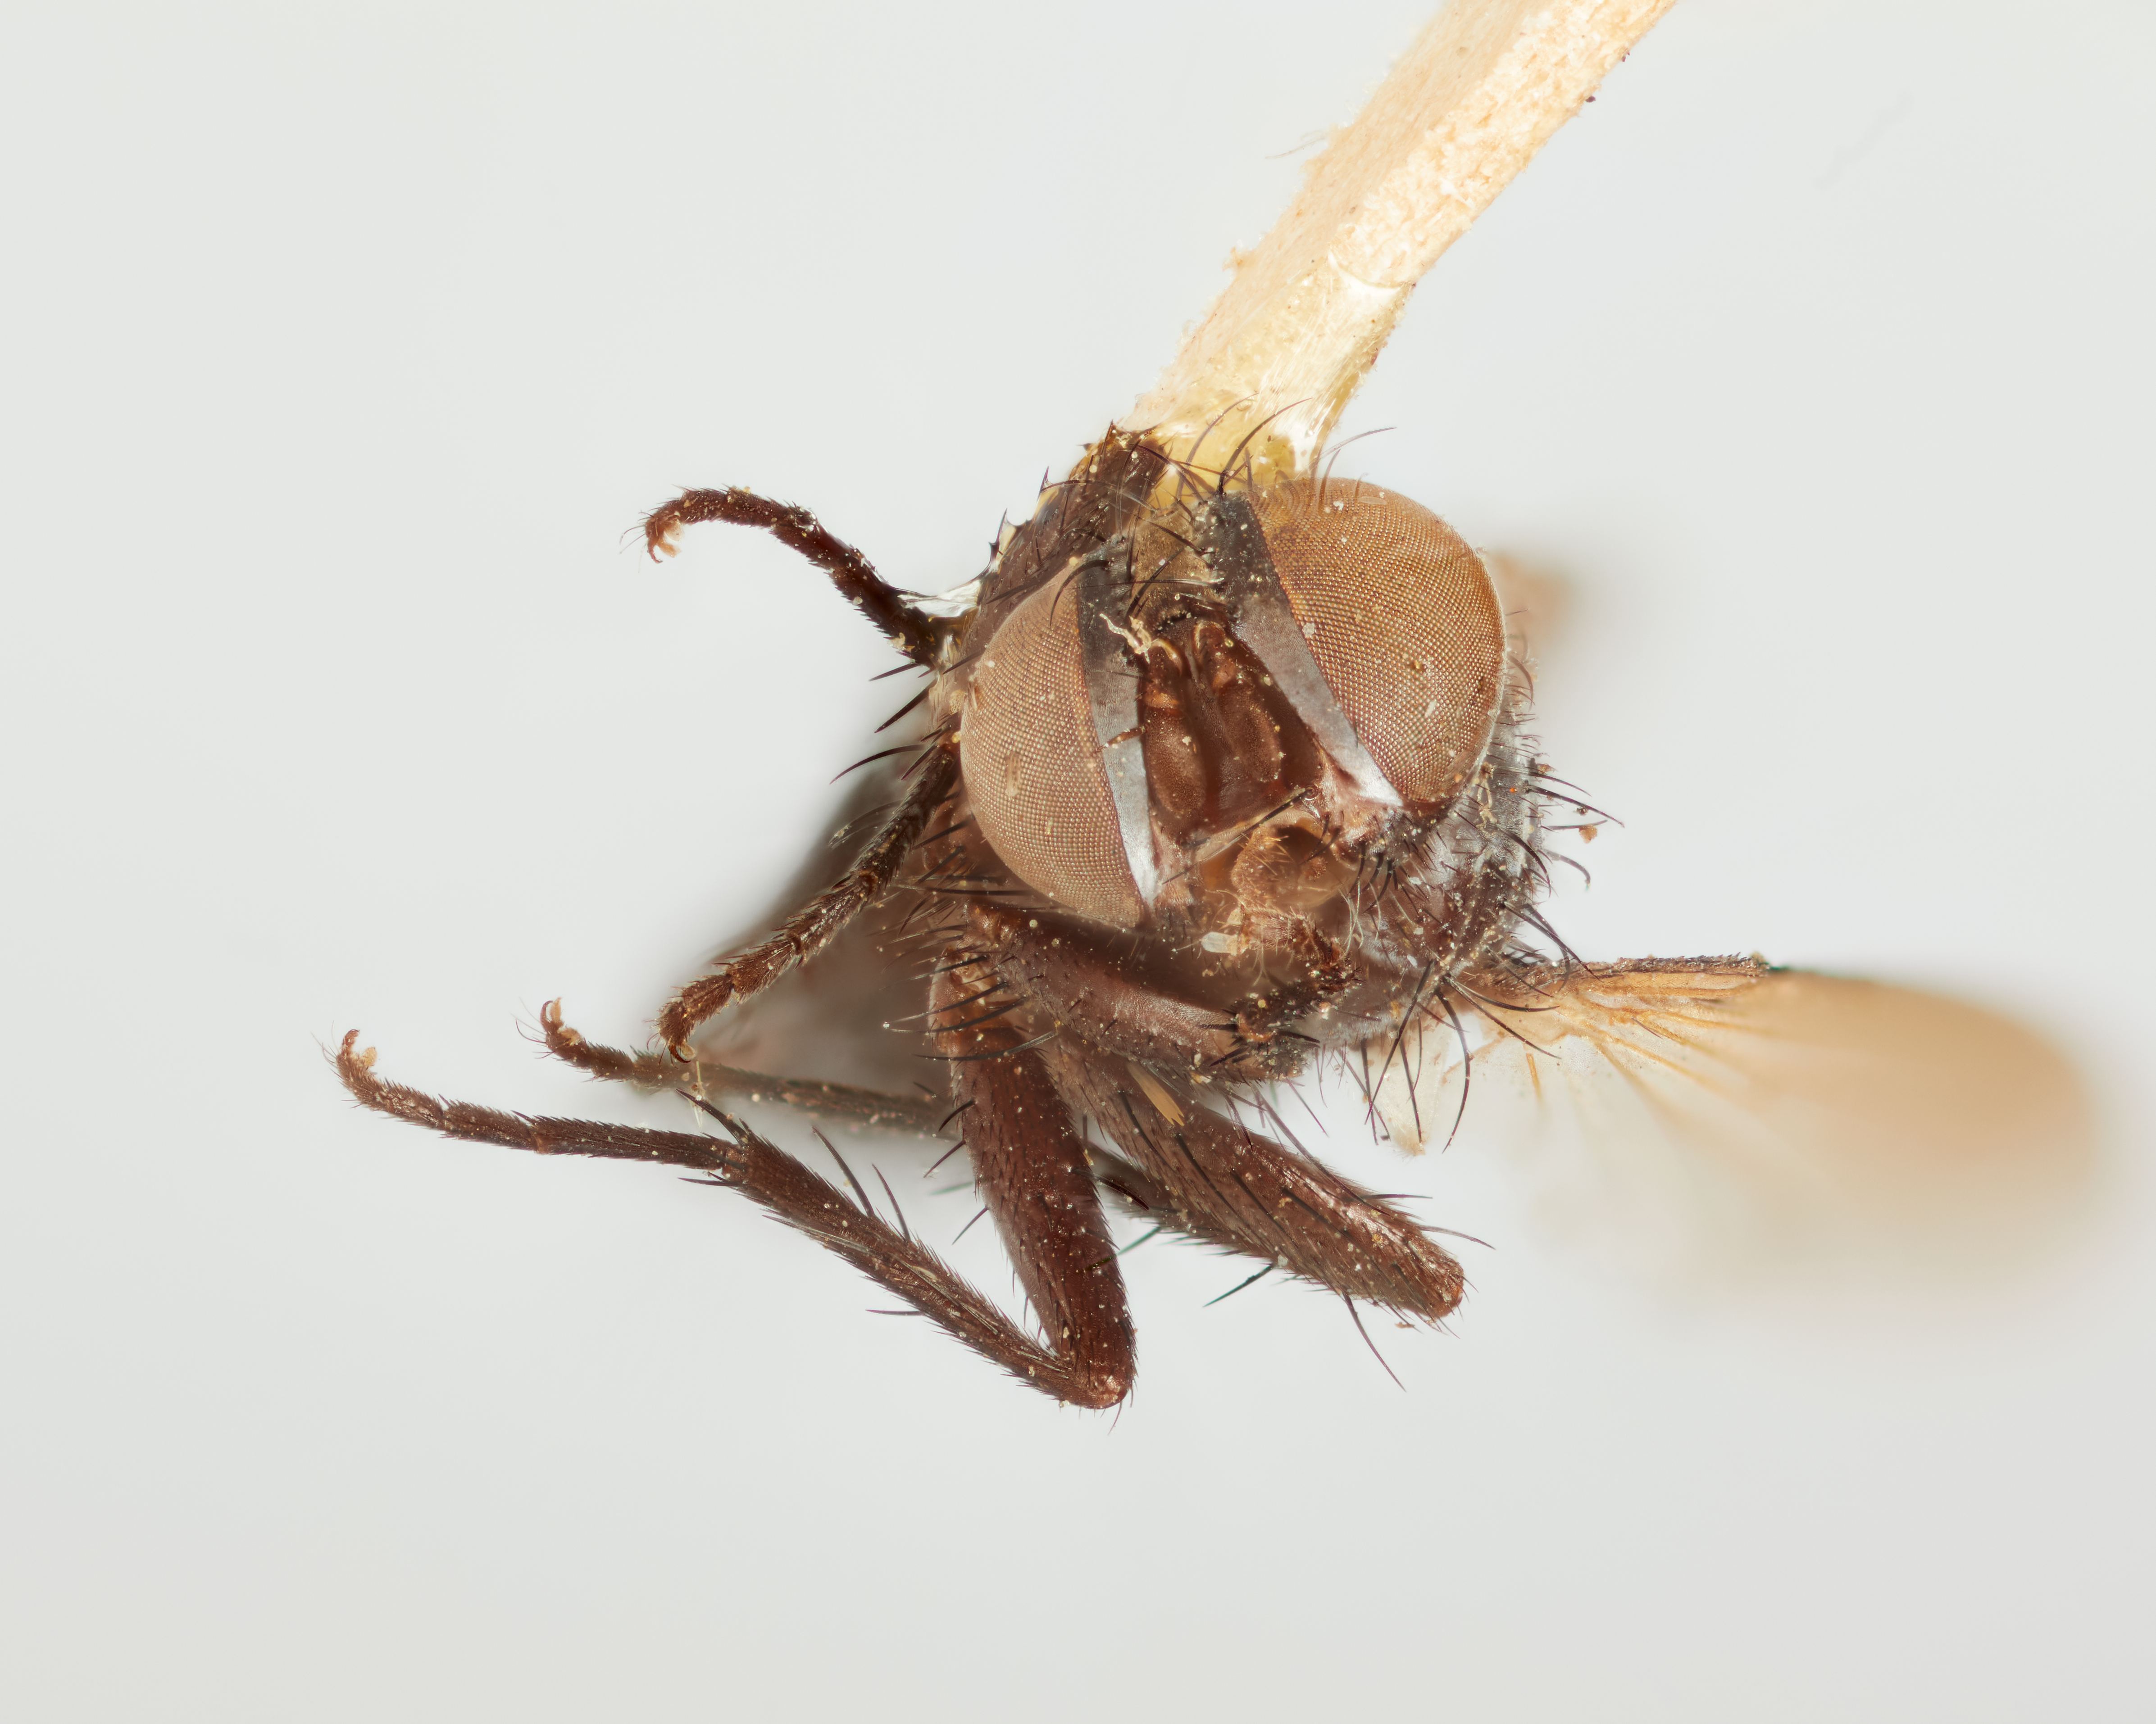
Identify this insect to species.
Dionaea nitoris
